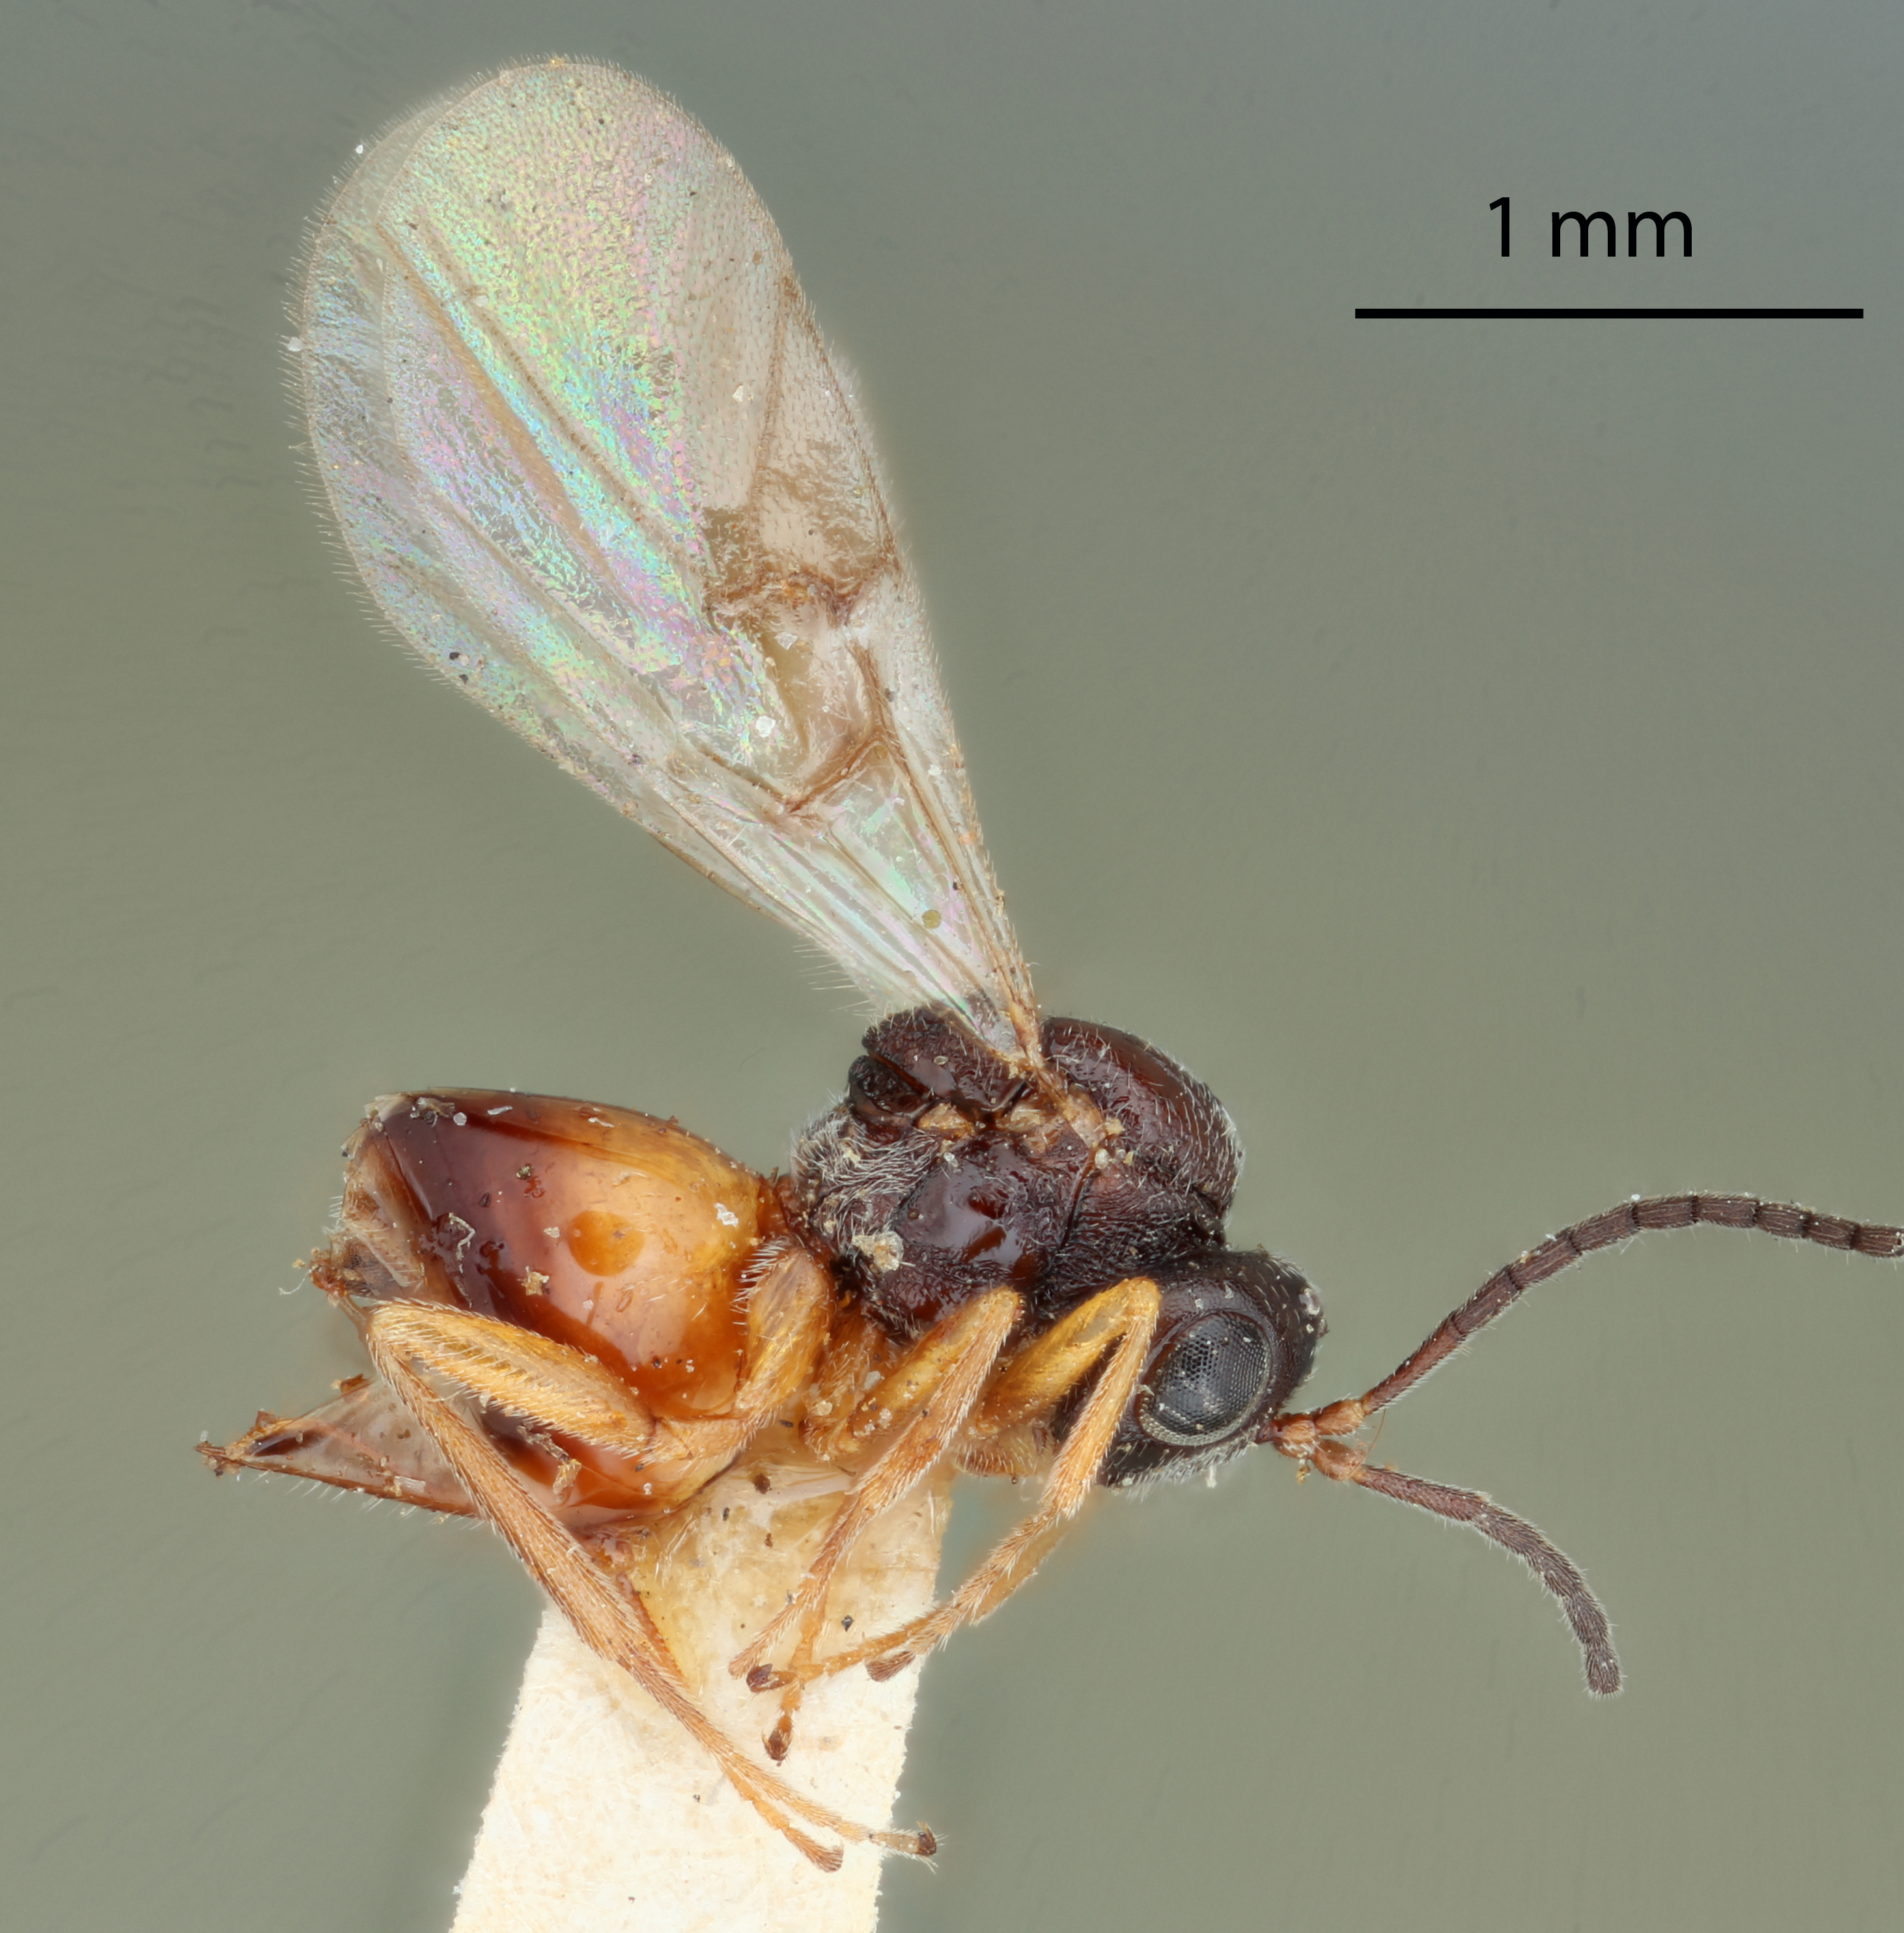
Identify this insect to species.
Rhodites fusiformans
